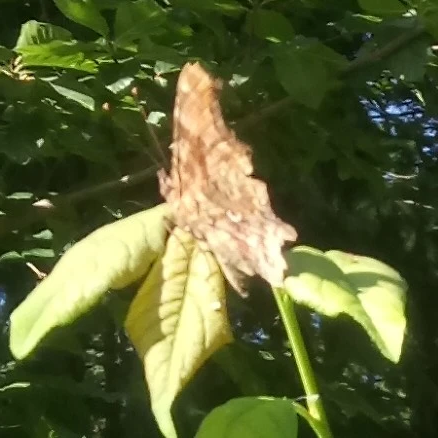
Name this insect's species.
Polygonia c-album
